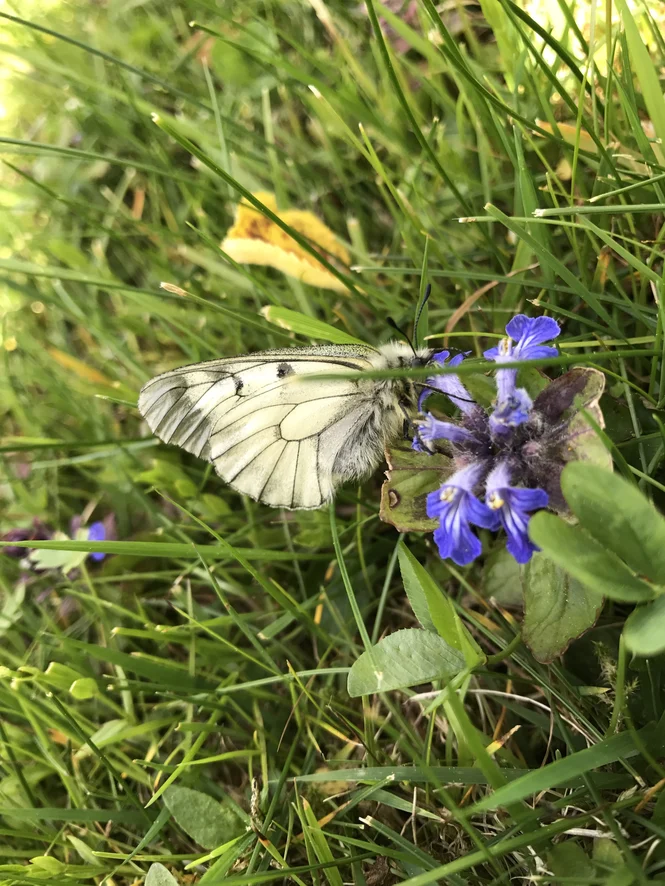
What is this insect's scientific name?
Parnassius mnemosyne
